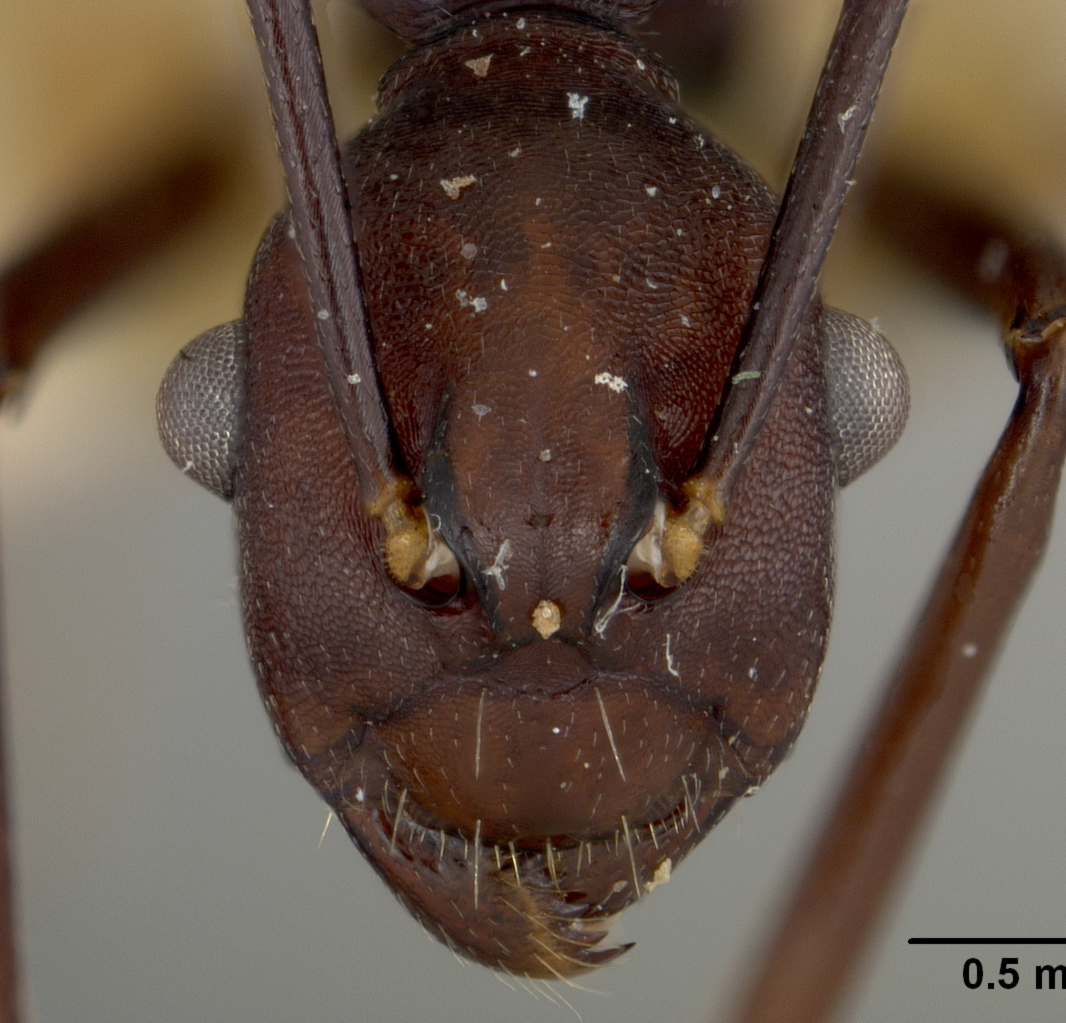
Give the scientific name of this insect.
Dendromyrmex apicalis
